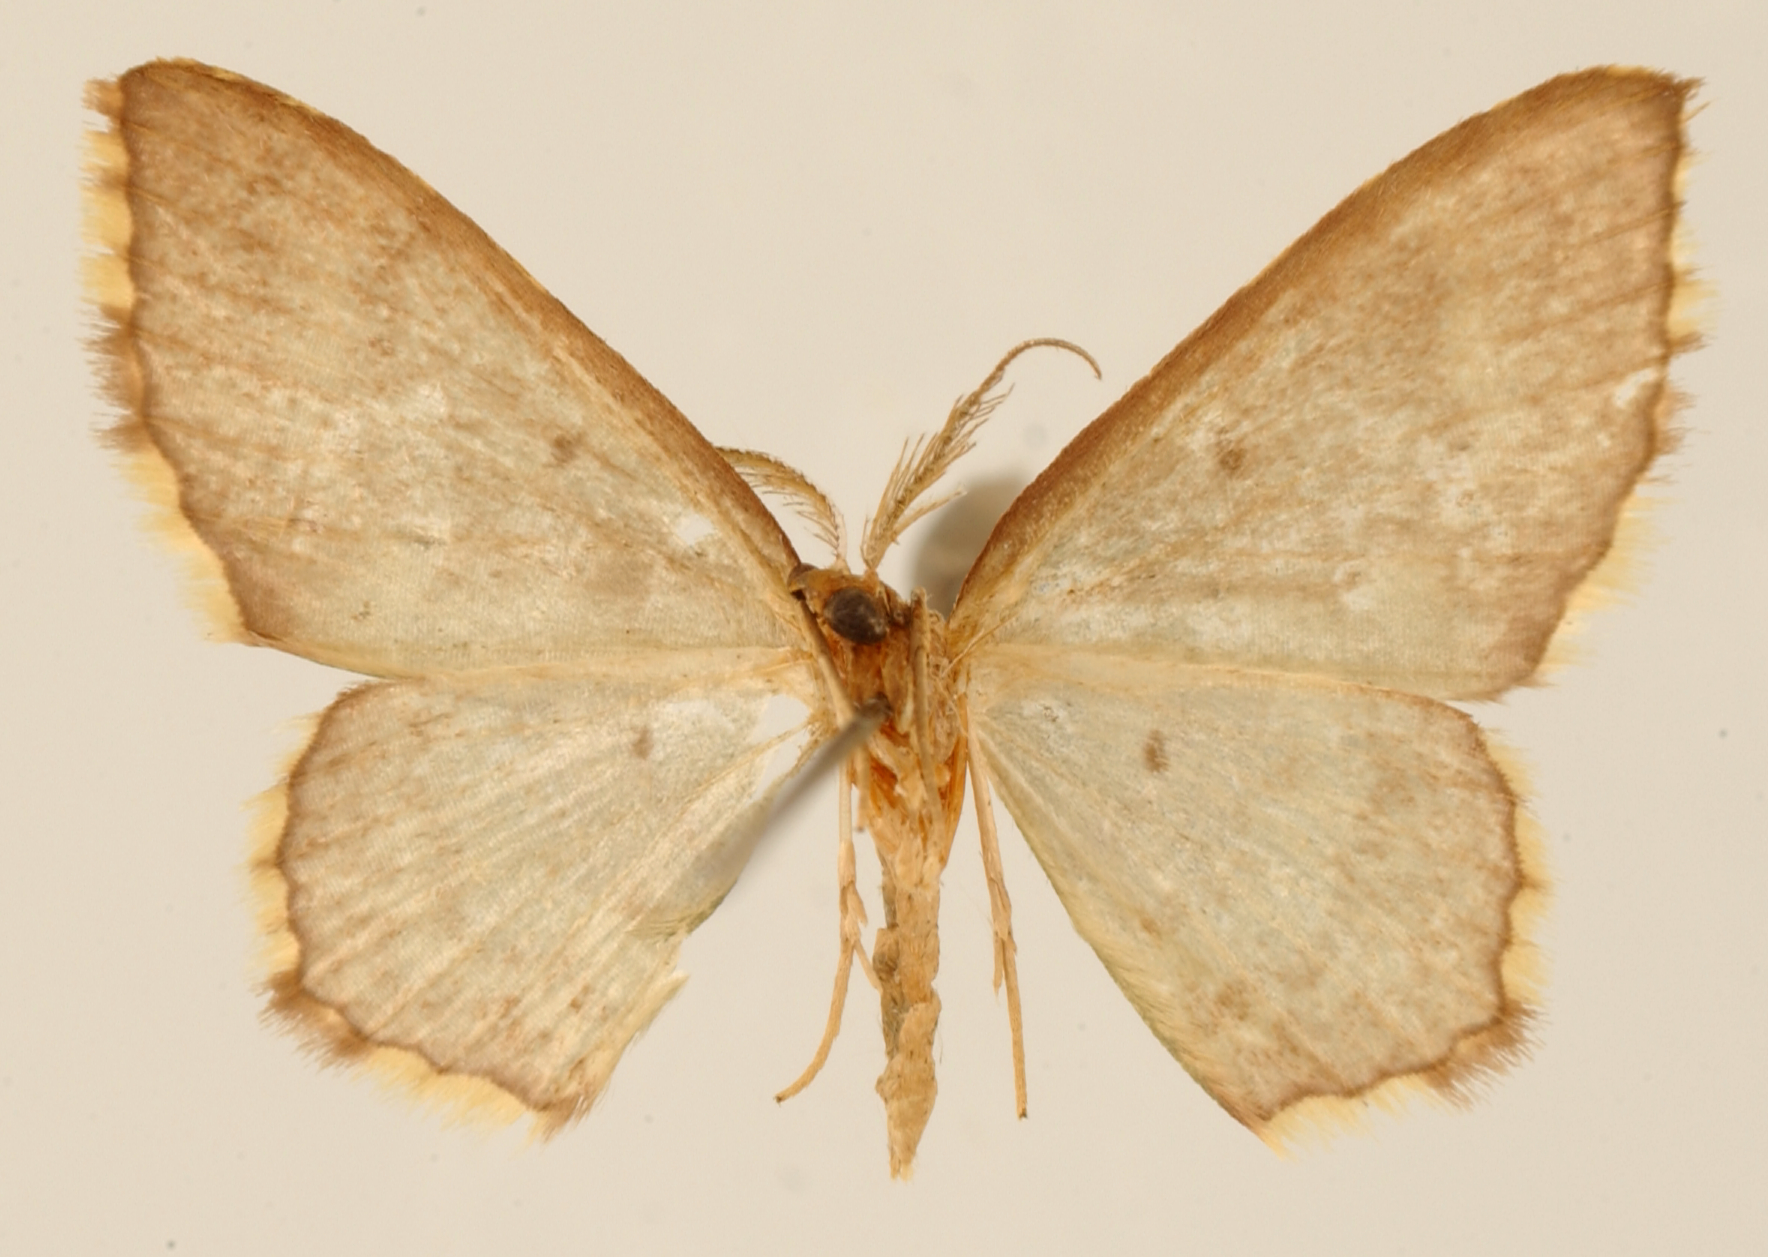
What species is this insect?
Amaurinia viridiflava
